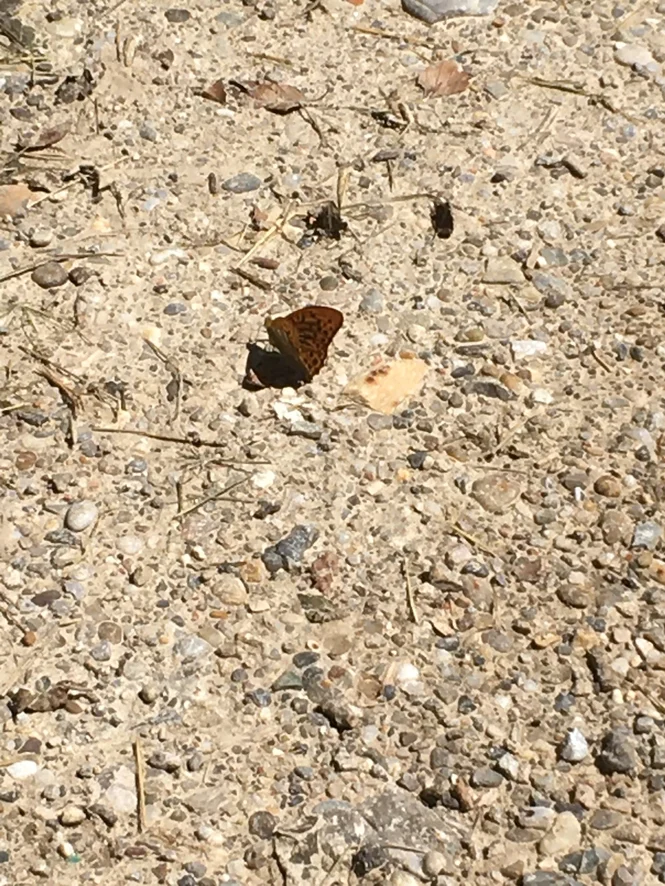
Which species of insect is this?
Argynnis paphia
